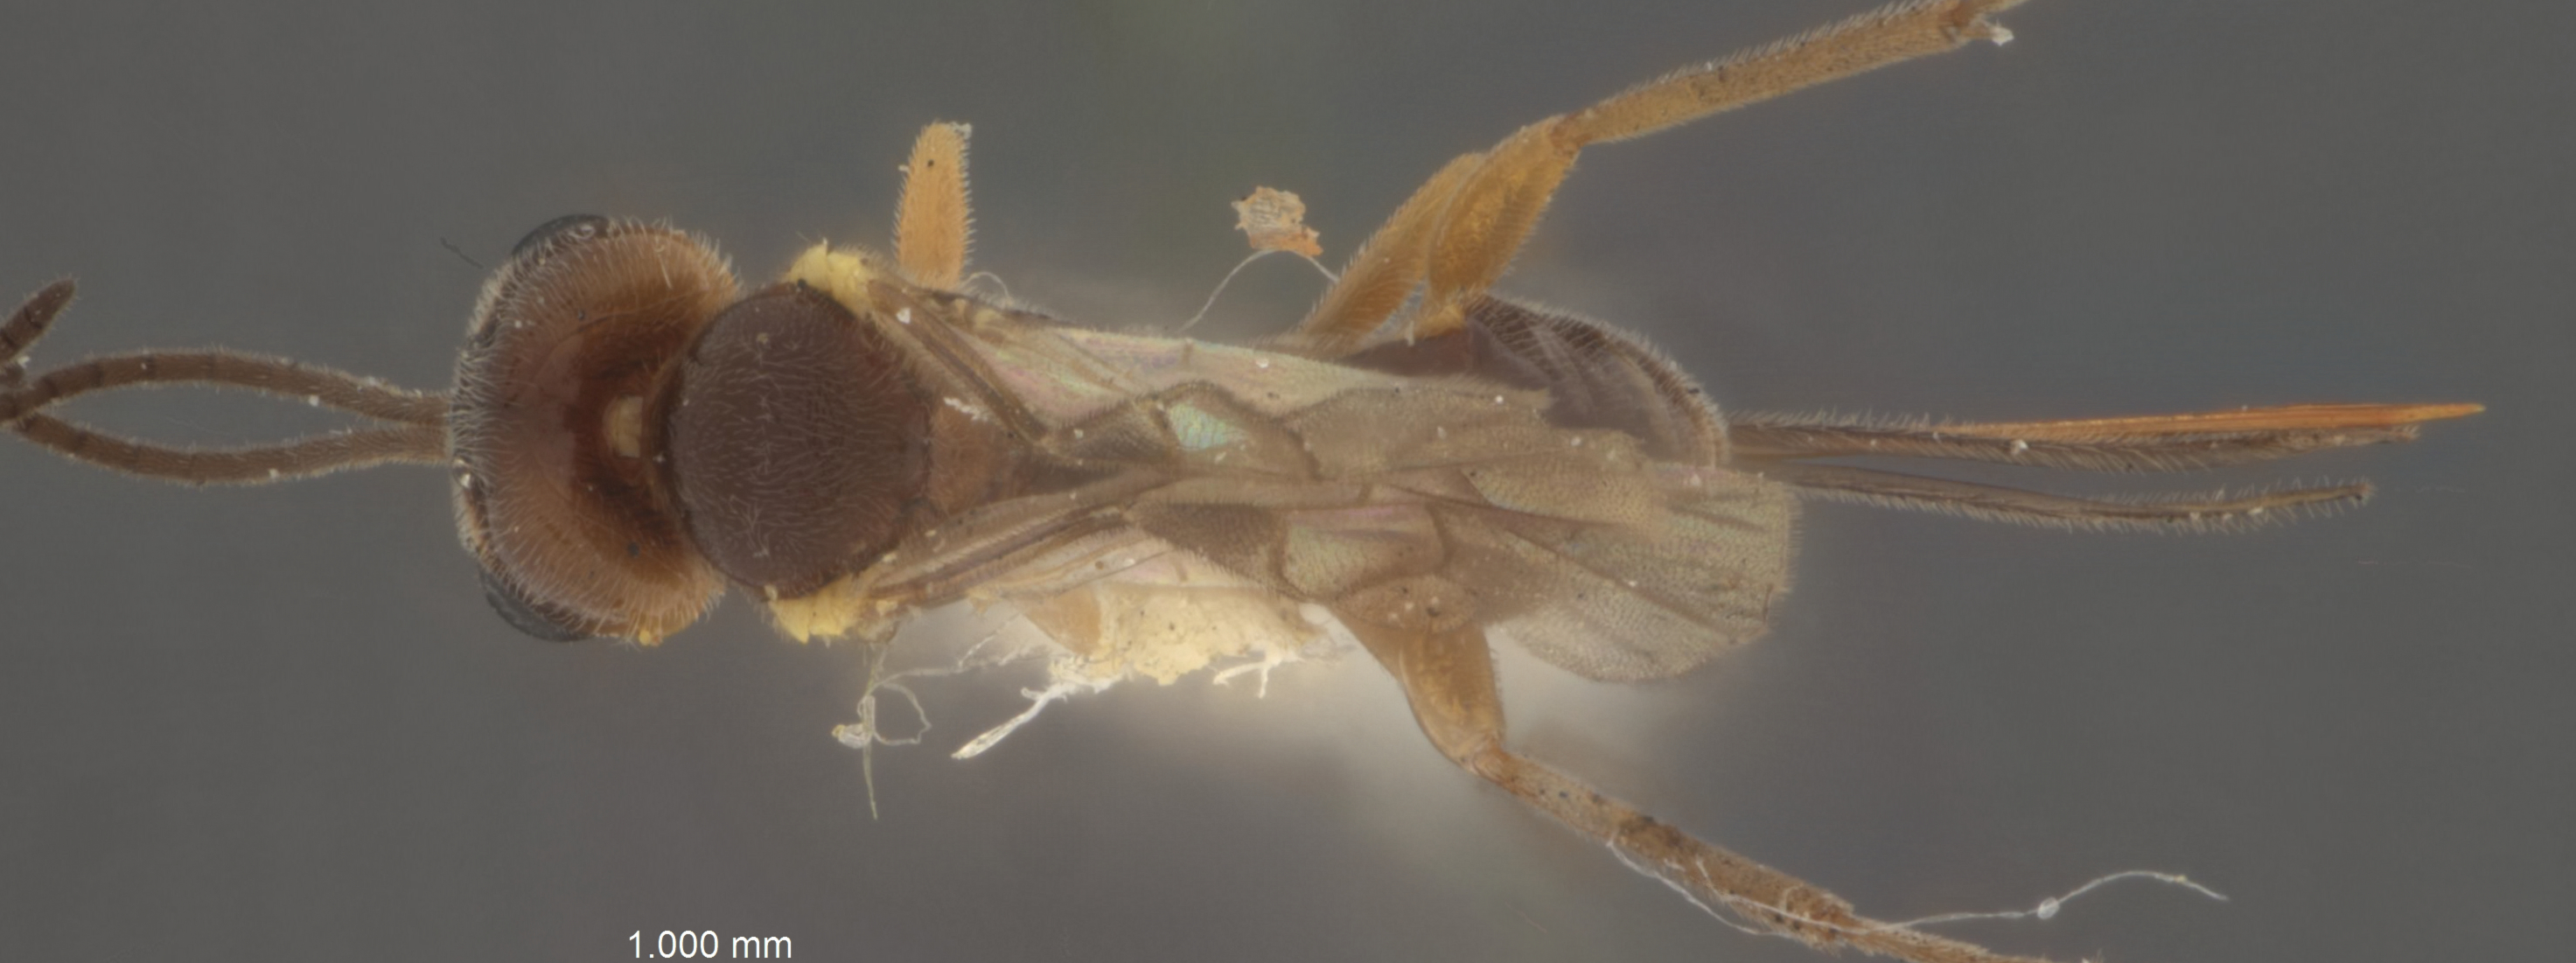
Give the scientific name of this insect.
Lysiognatha longicauda
